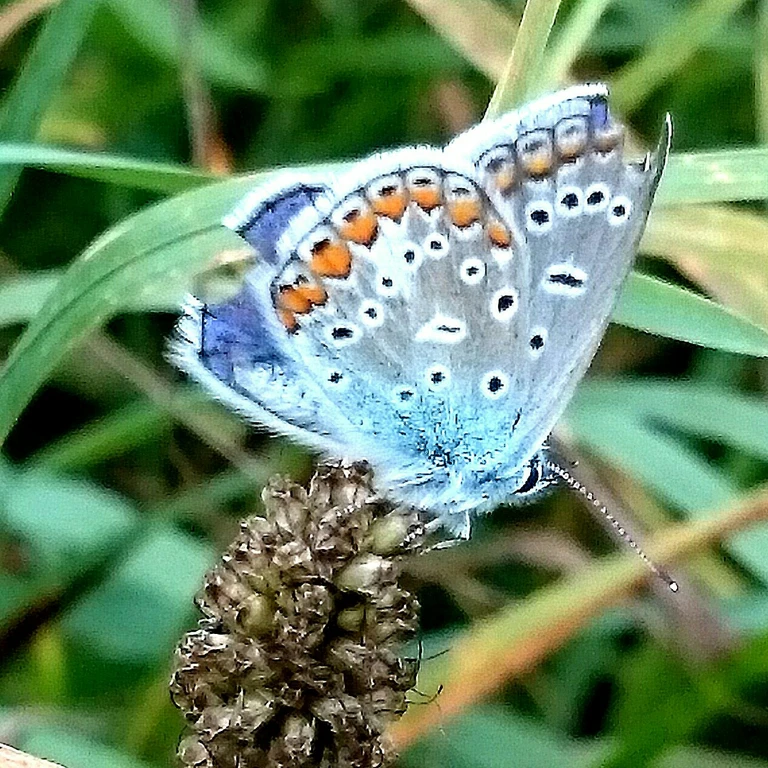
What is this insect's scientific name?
Polyommatus icarus
